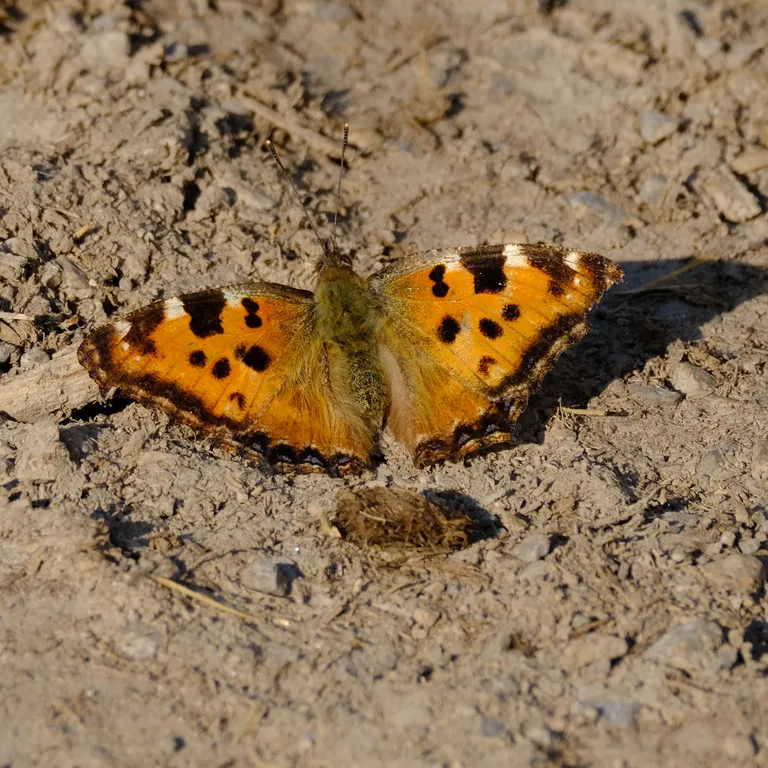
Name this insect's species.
Nymphalis polychloros
